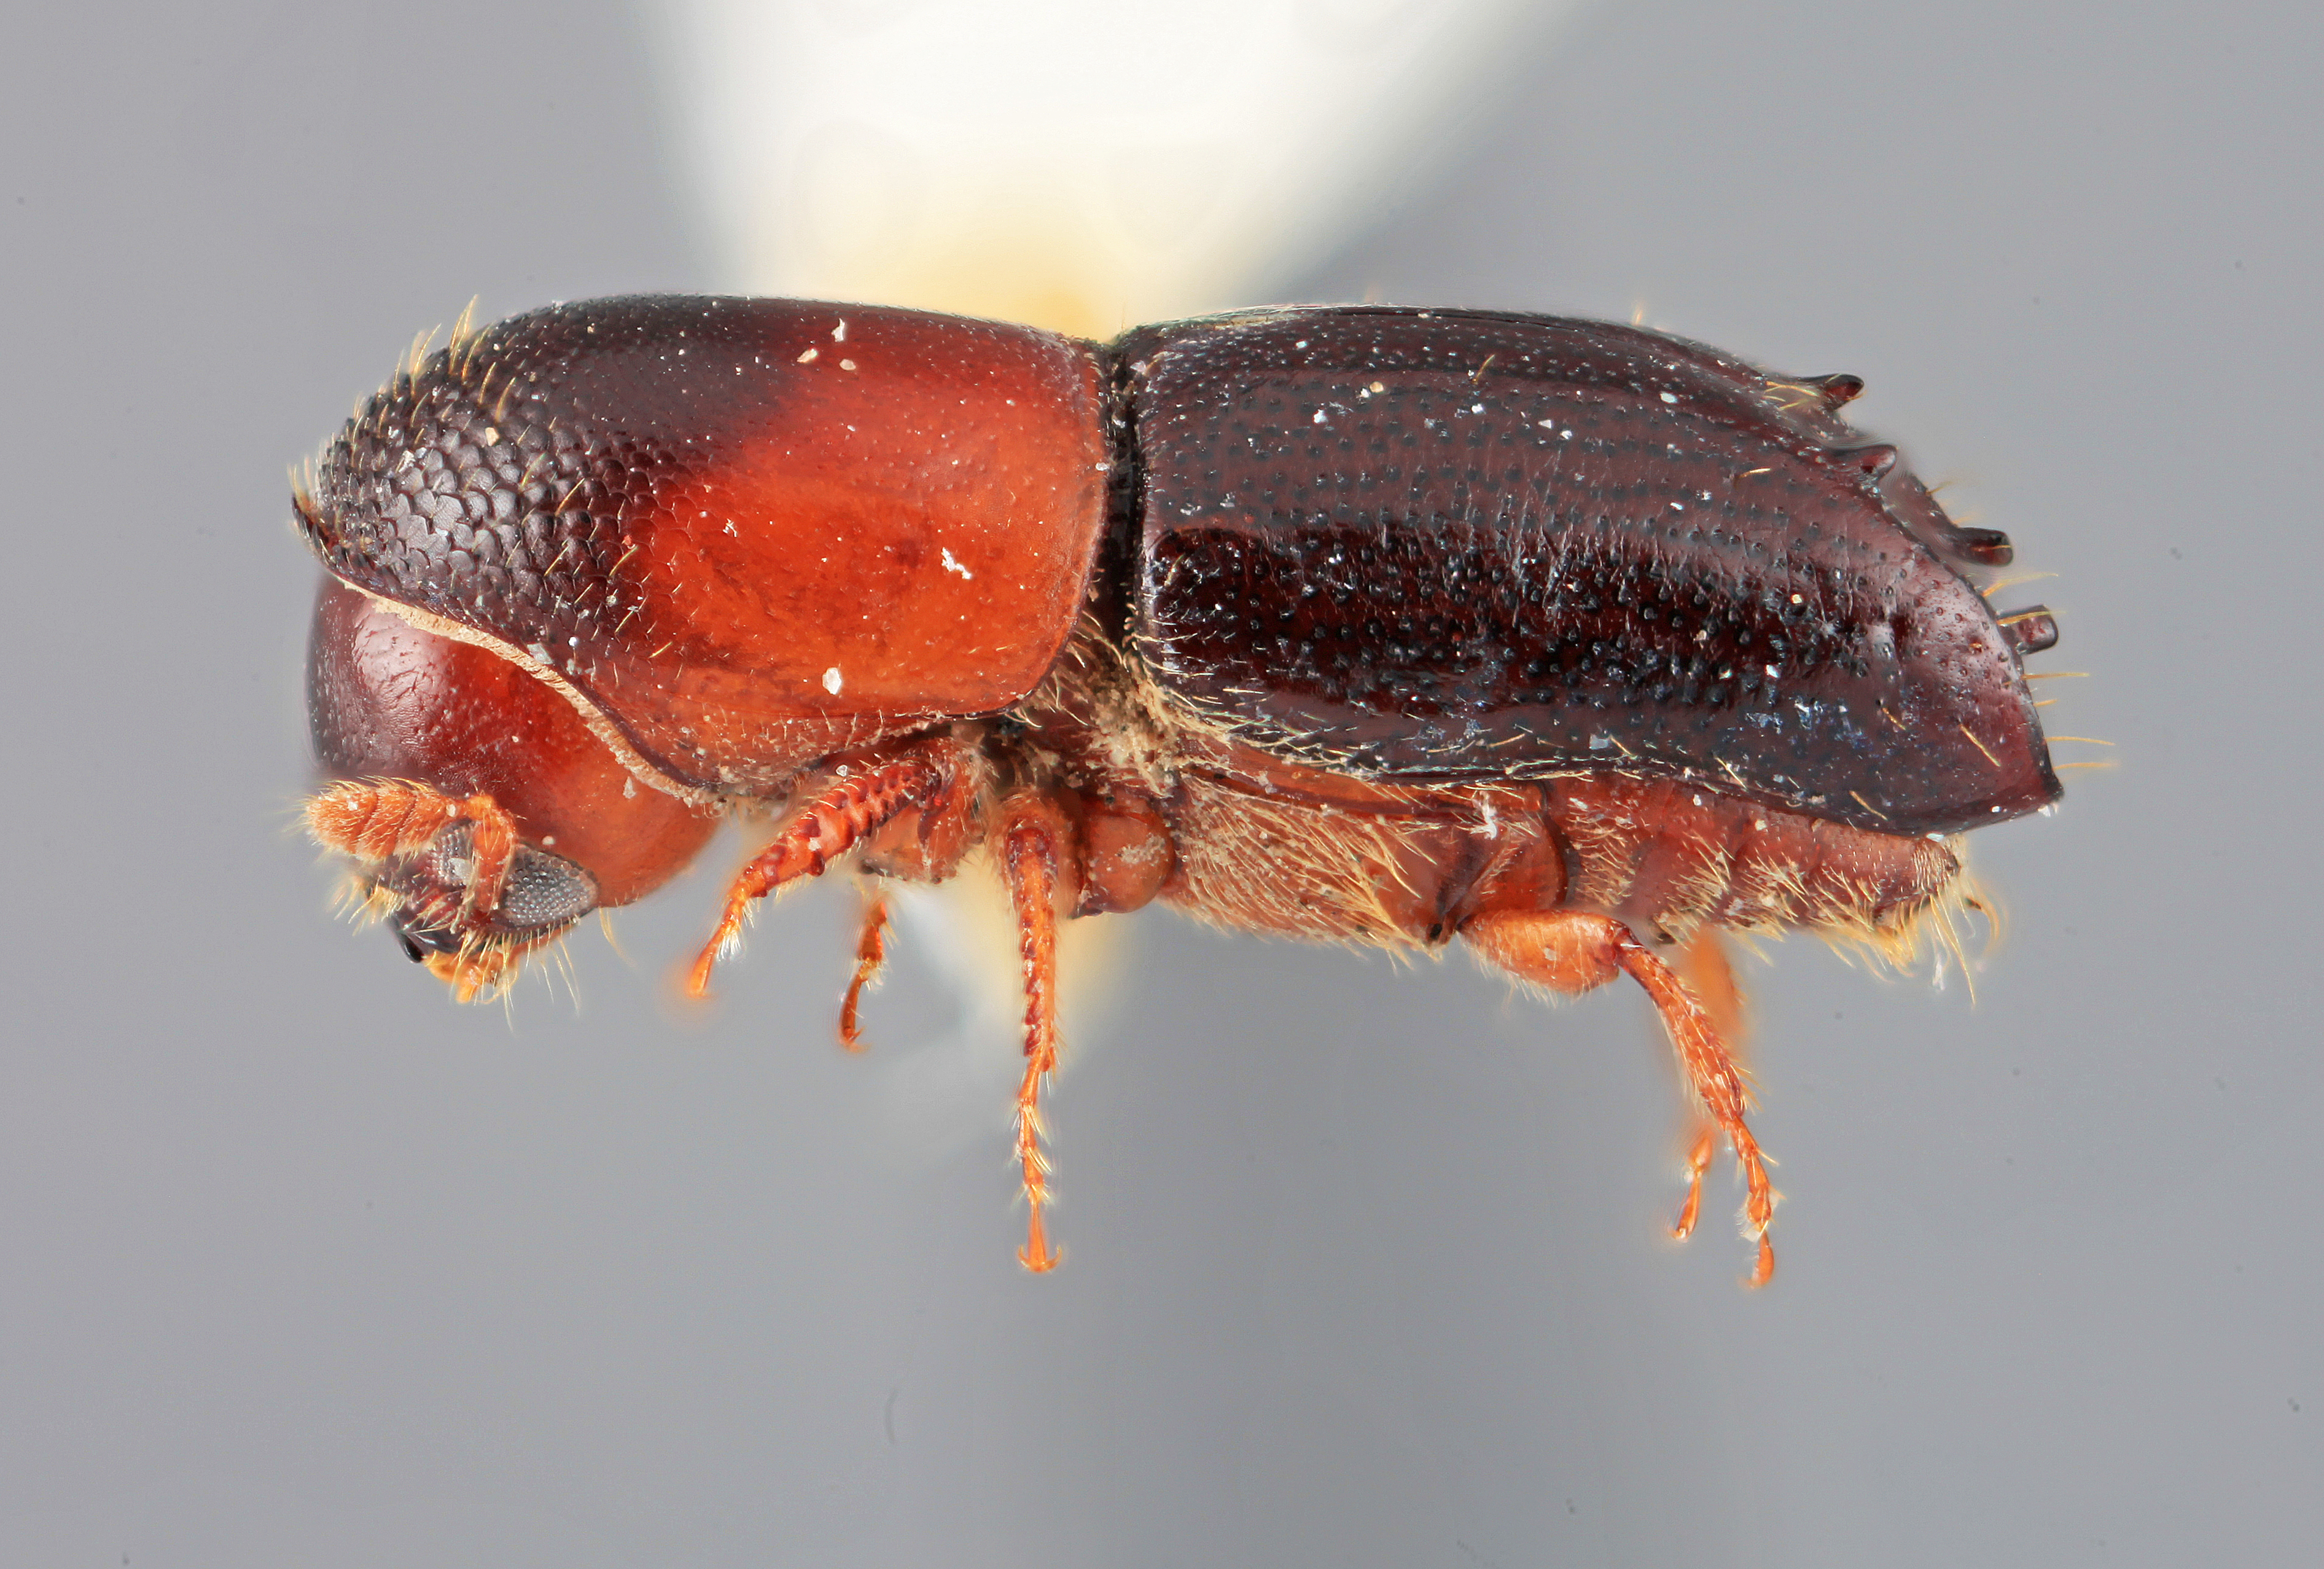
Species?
Monarthrum conversum
